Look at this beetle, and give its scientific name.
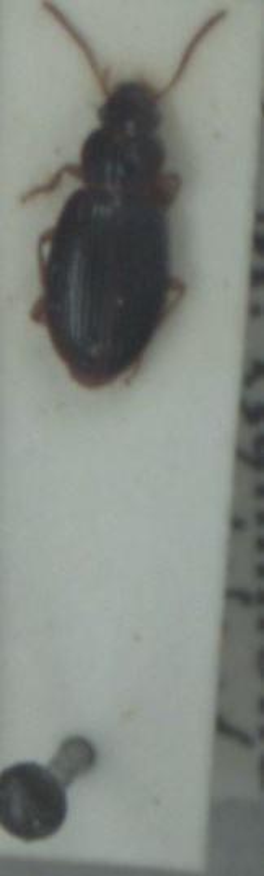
Bradycellus sharpi
